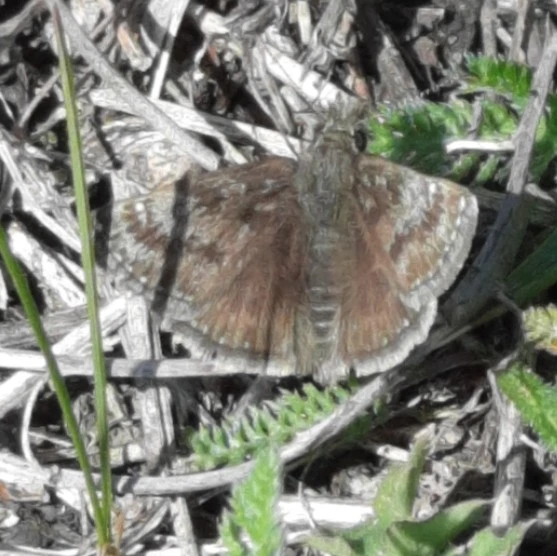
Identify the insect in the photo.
Erynnis tages
